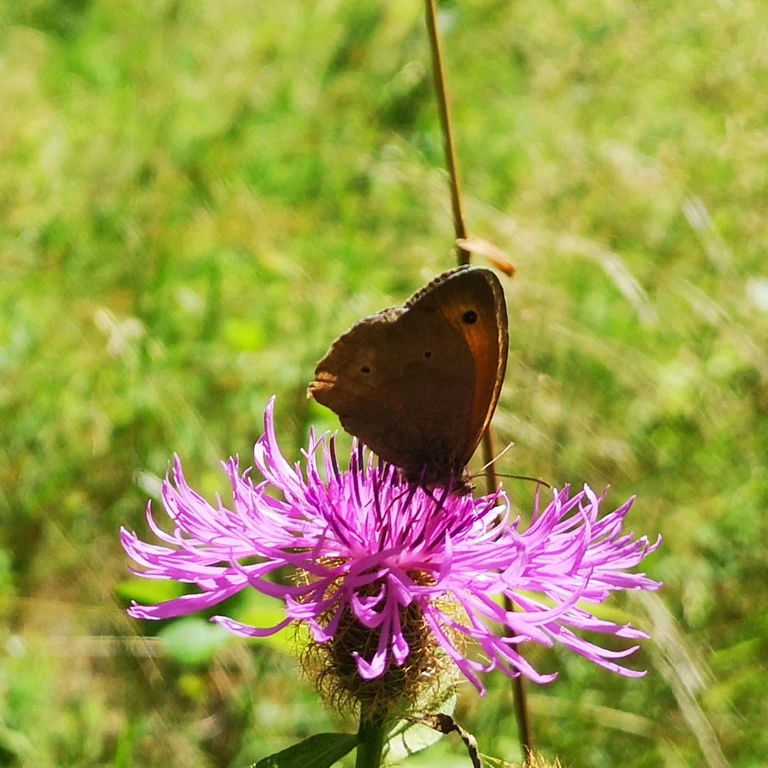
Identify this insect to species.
Maniola jurtina
